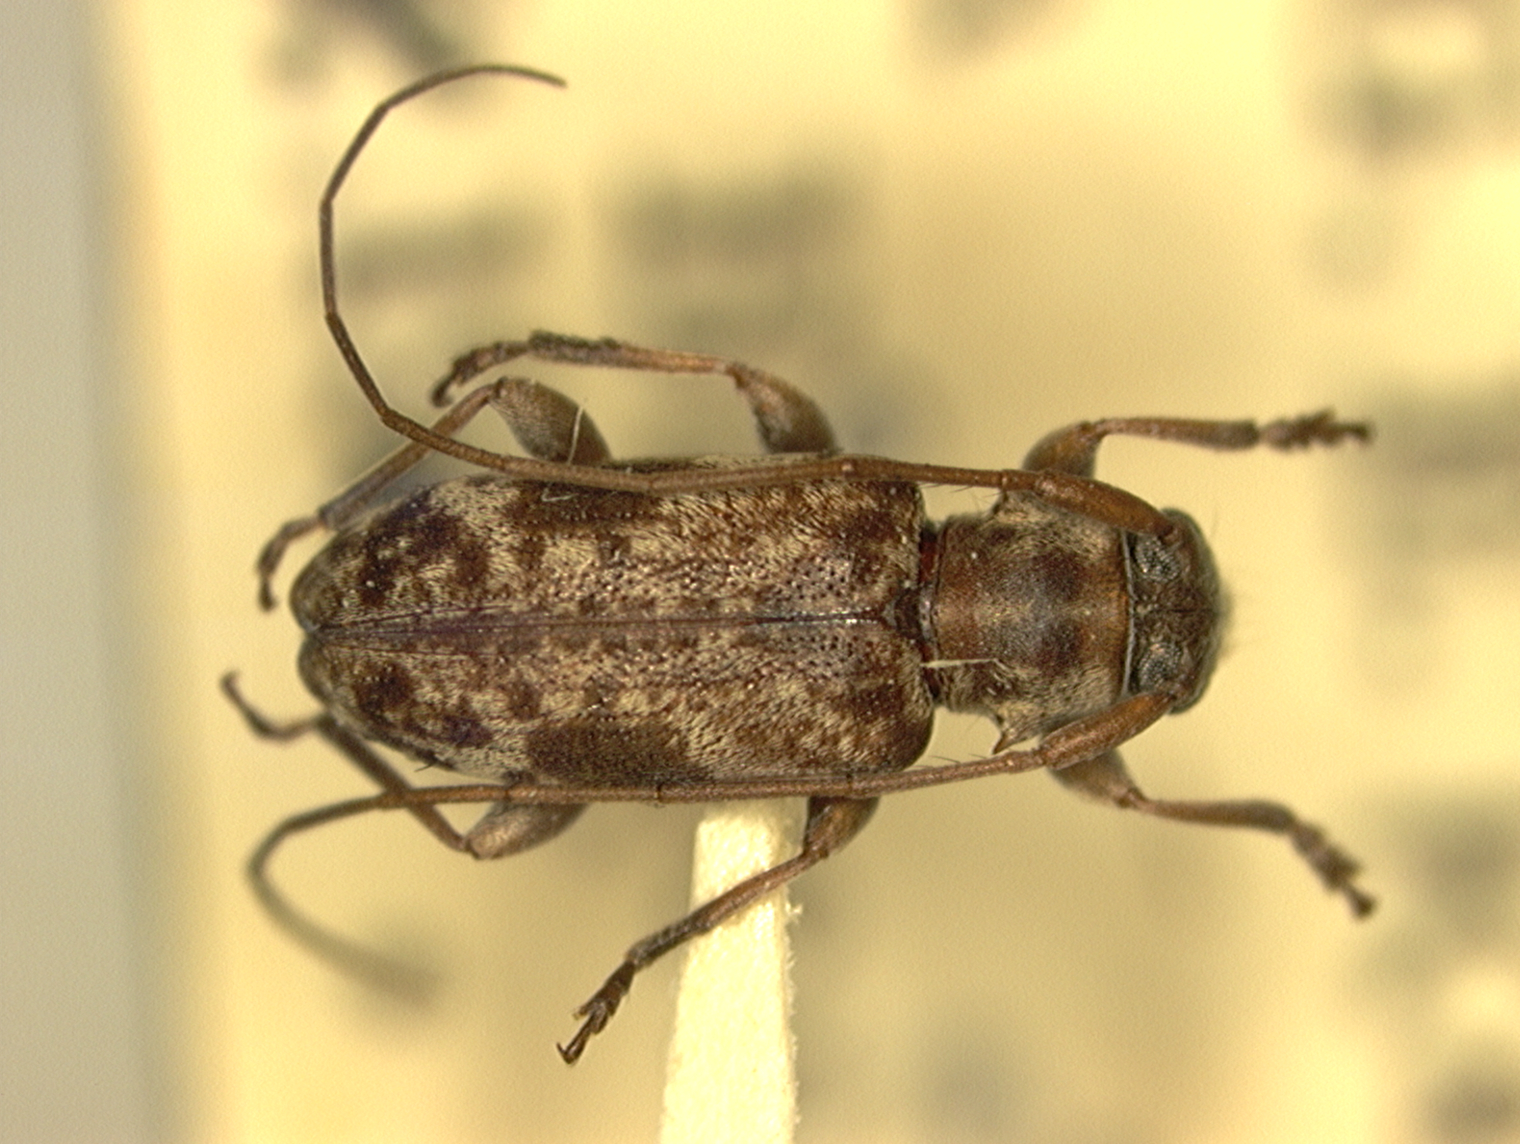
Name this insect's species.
Exocentrus artocarpi
